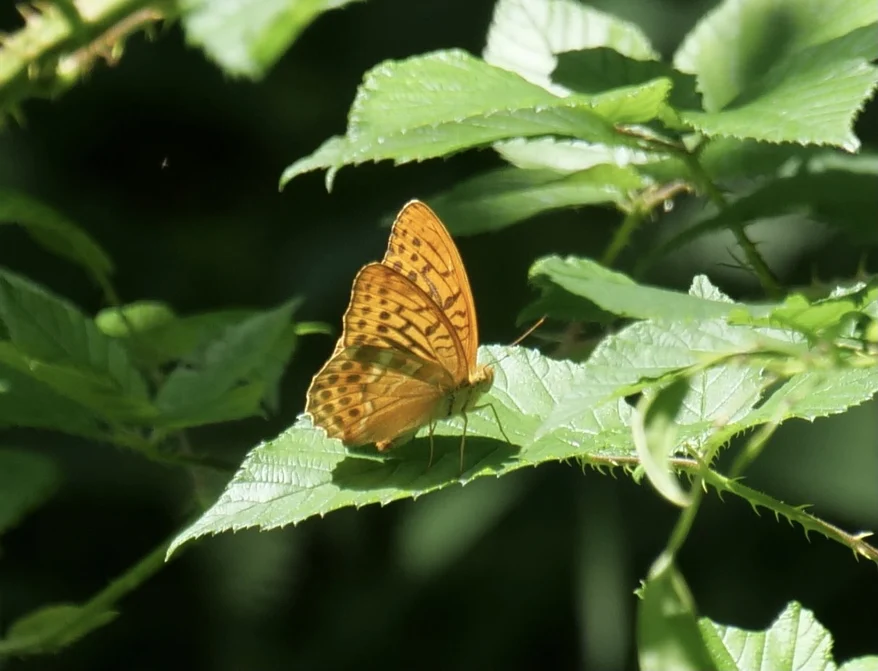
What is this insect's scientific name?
Argynnis paphia
